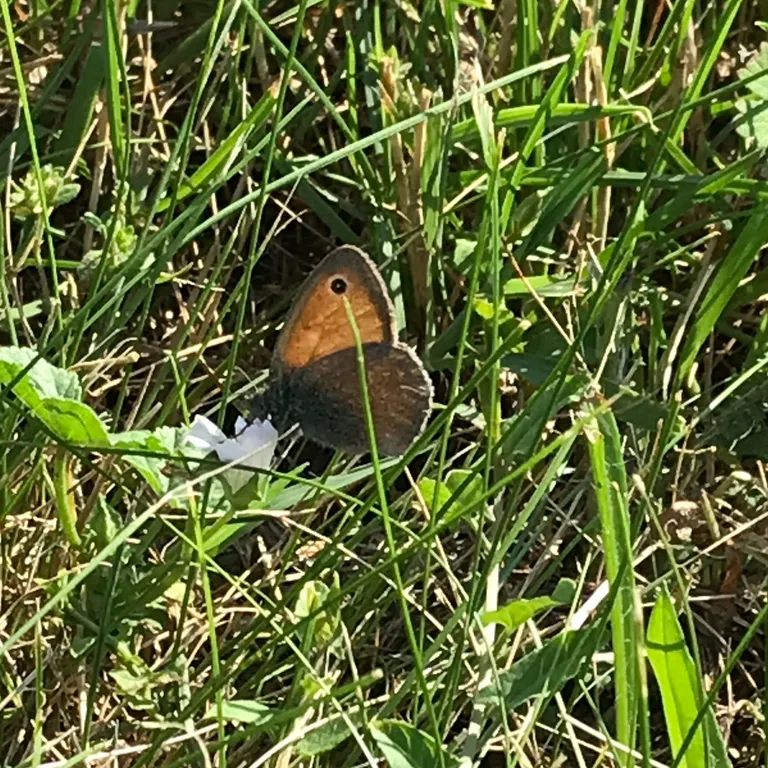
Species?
Coenonympha pamphilus
